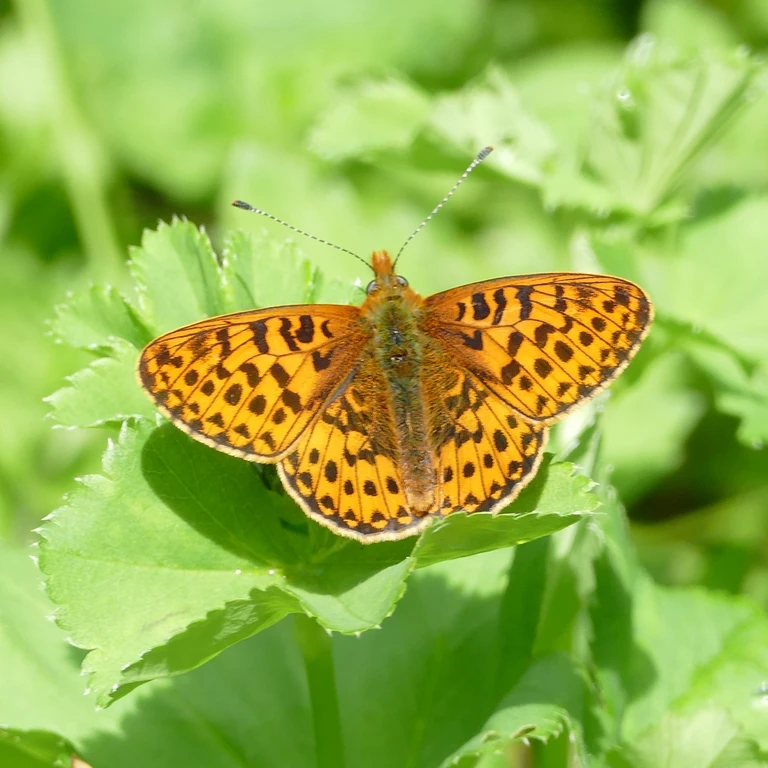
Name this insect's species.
Boloria euphrosyne (also Clossiana euphrosyne)
